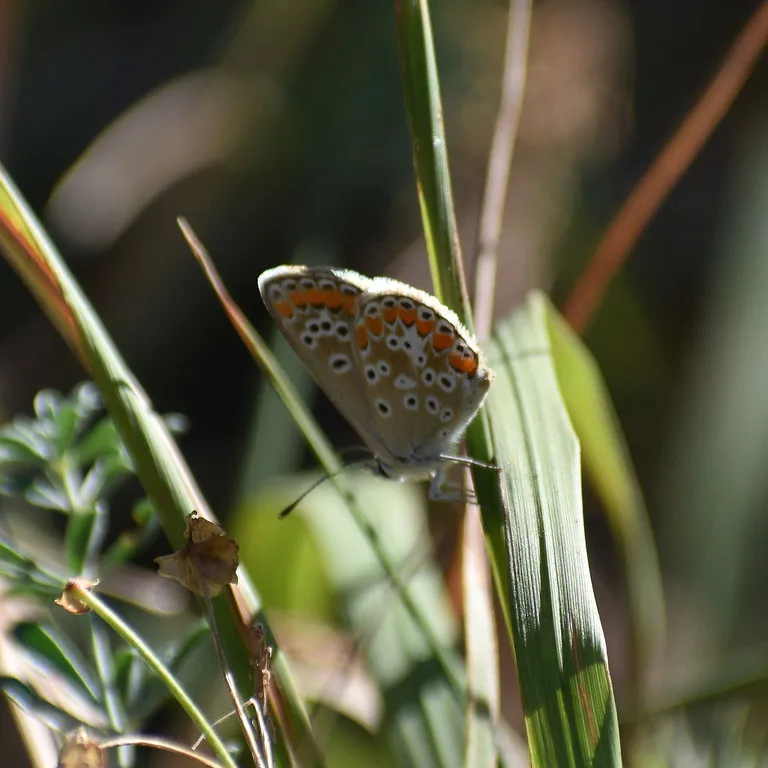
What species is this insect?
Aricia agestis/artaxerxes
